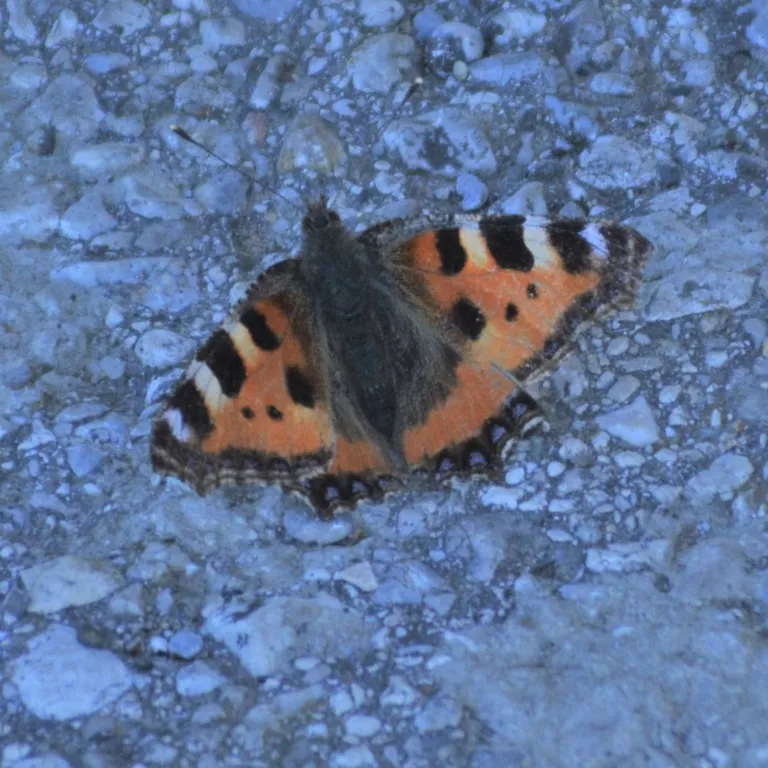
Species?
Aglais urticae
